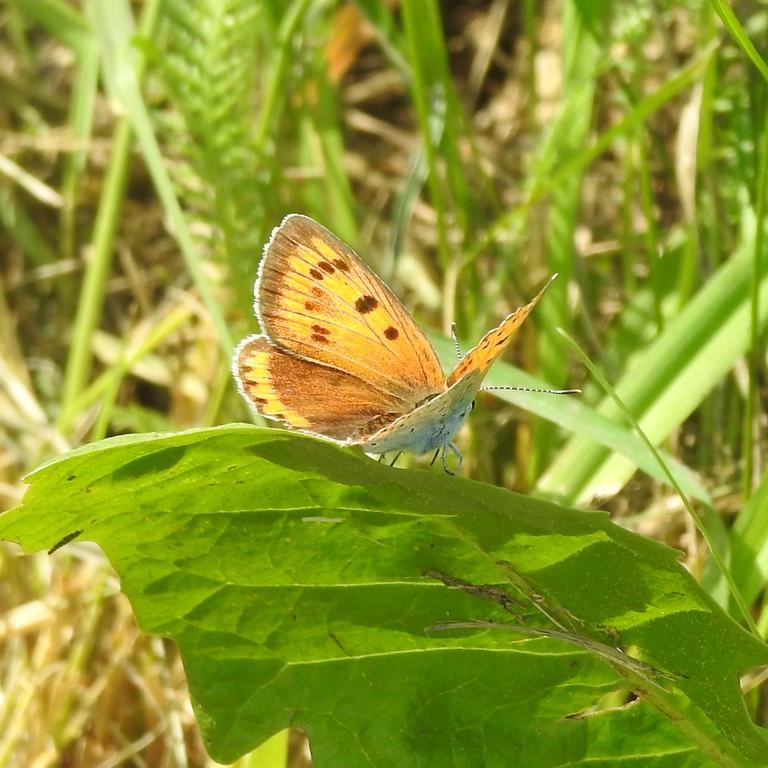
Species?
Lycaena dispar
